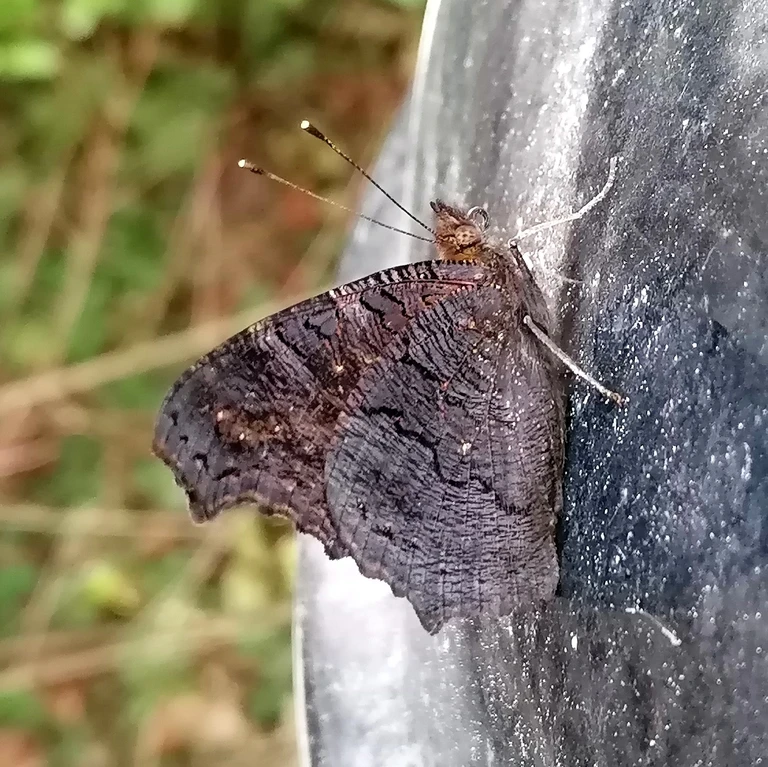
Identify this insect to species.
Aglais io
